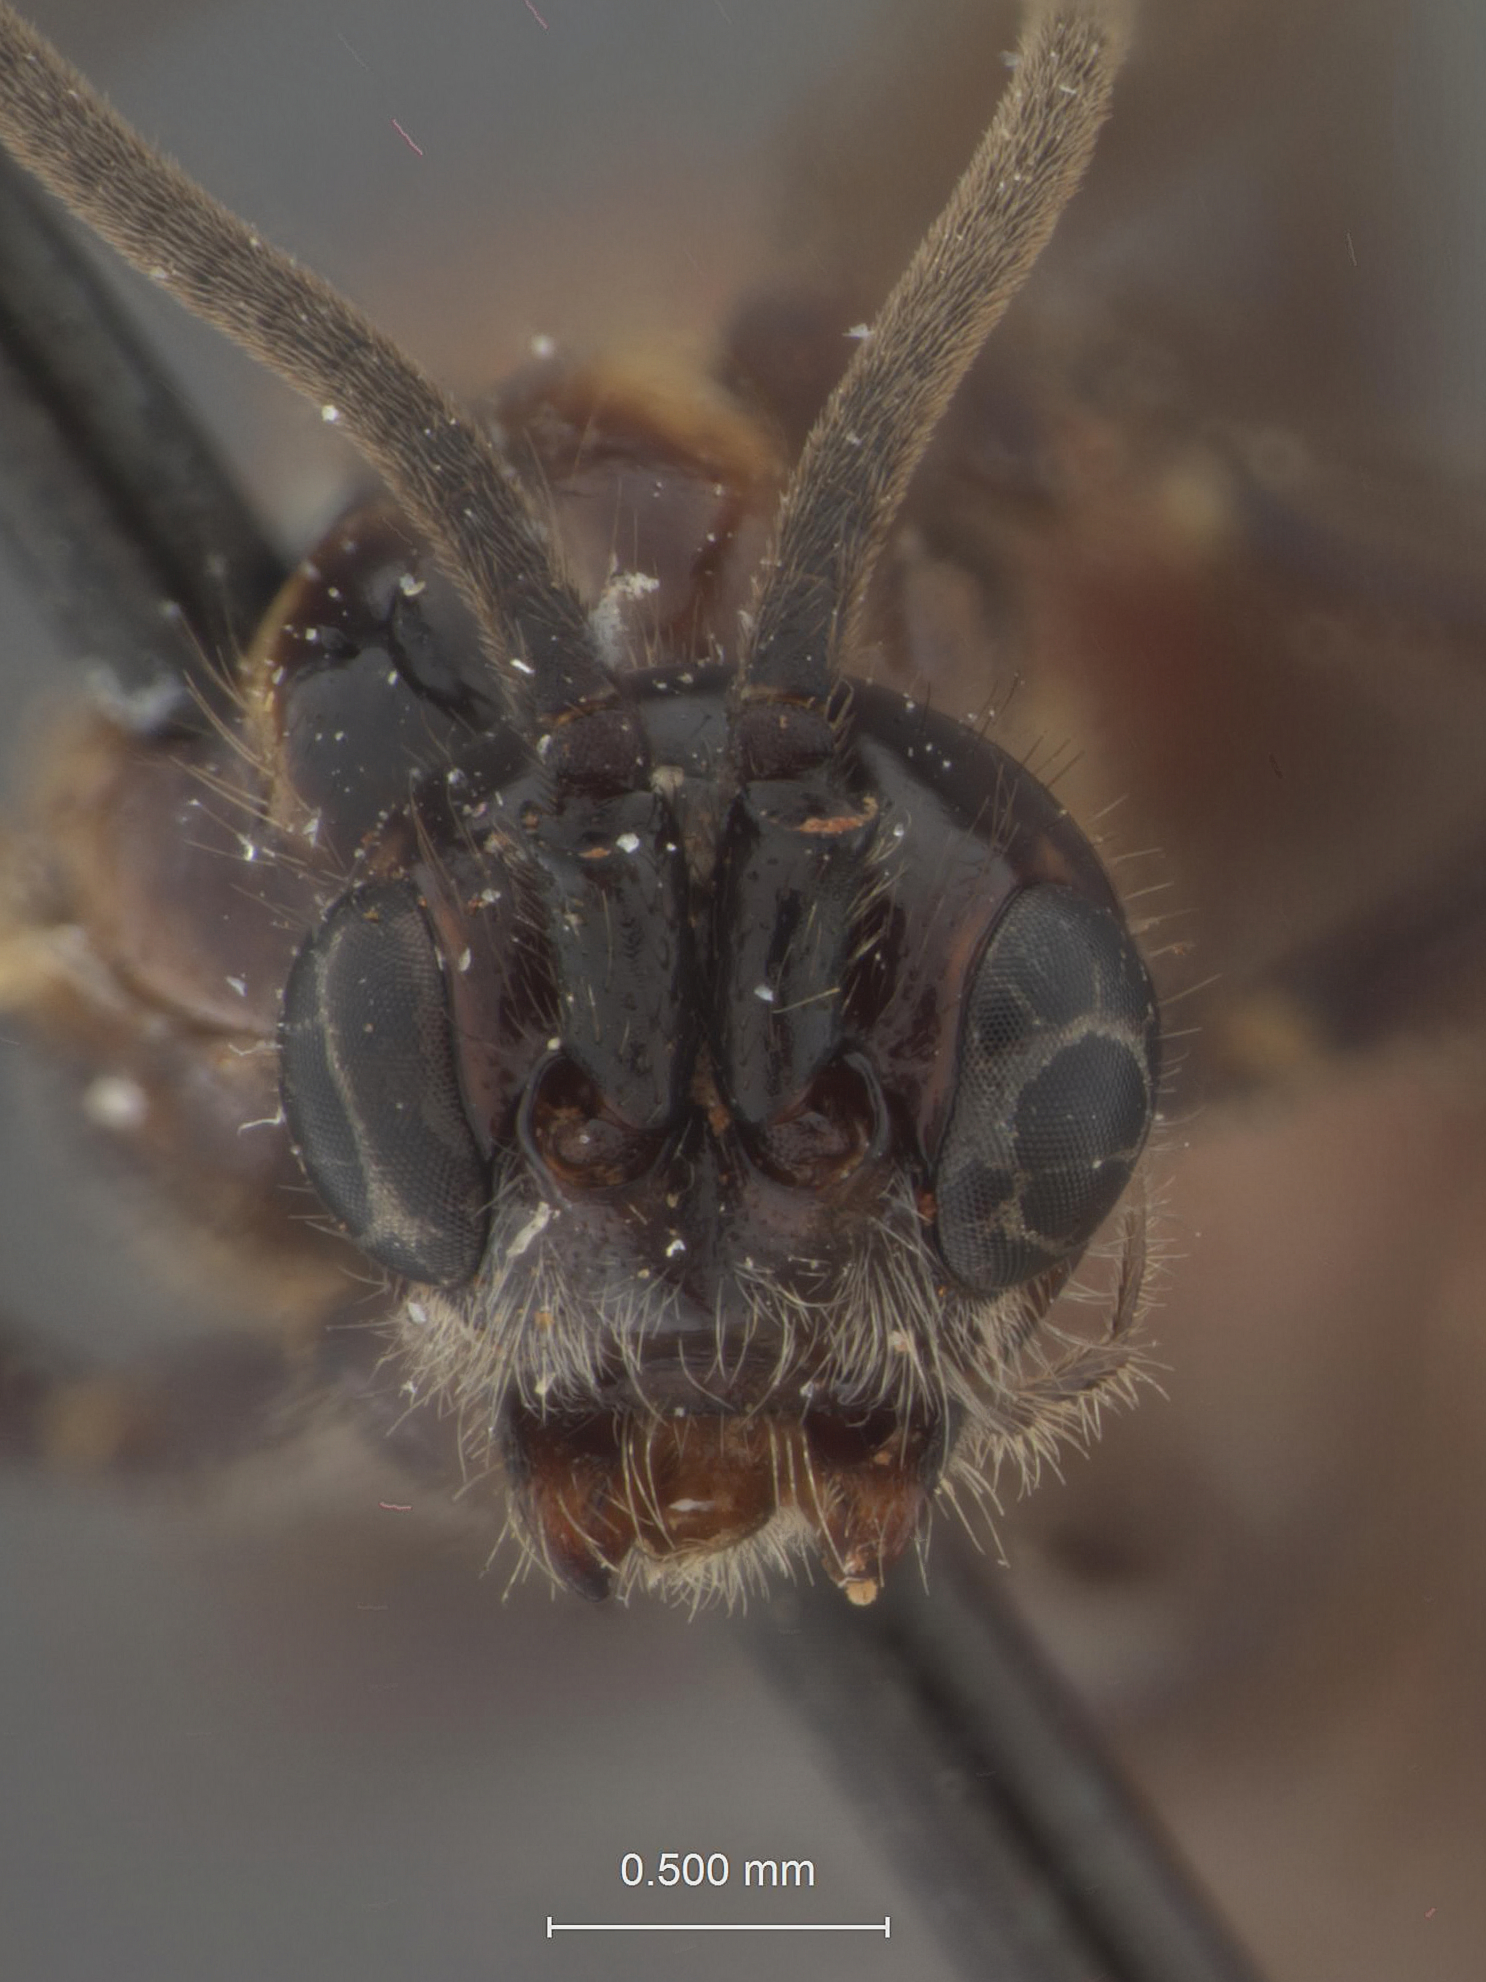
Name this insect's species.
Atanycolus tranquebaricas
